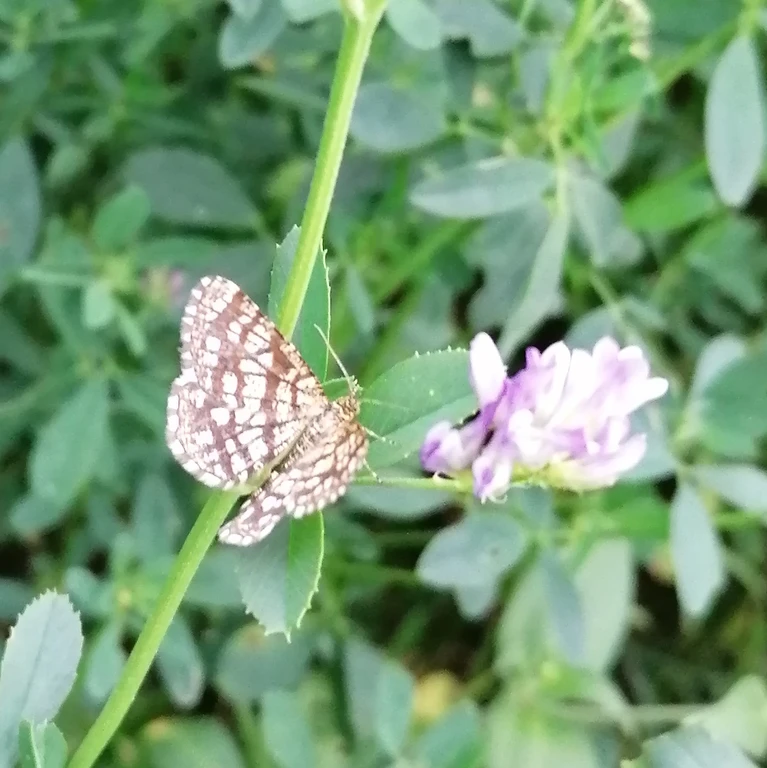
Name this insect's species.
Chiasmia clathrata
